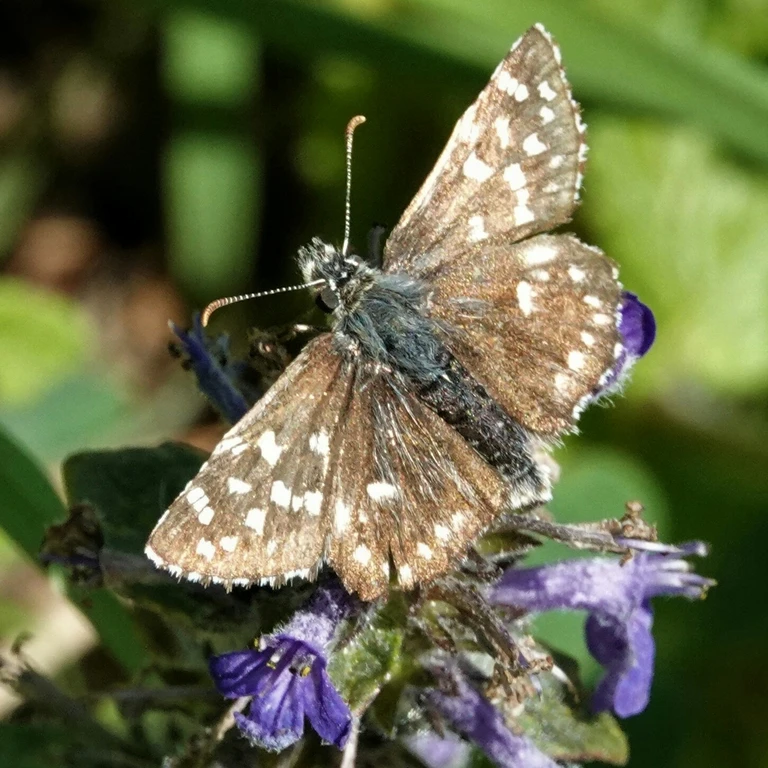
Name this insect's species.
Pyrgus malvae
